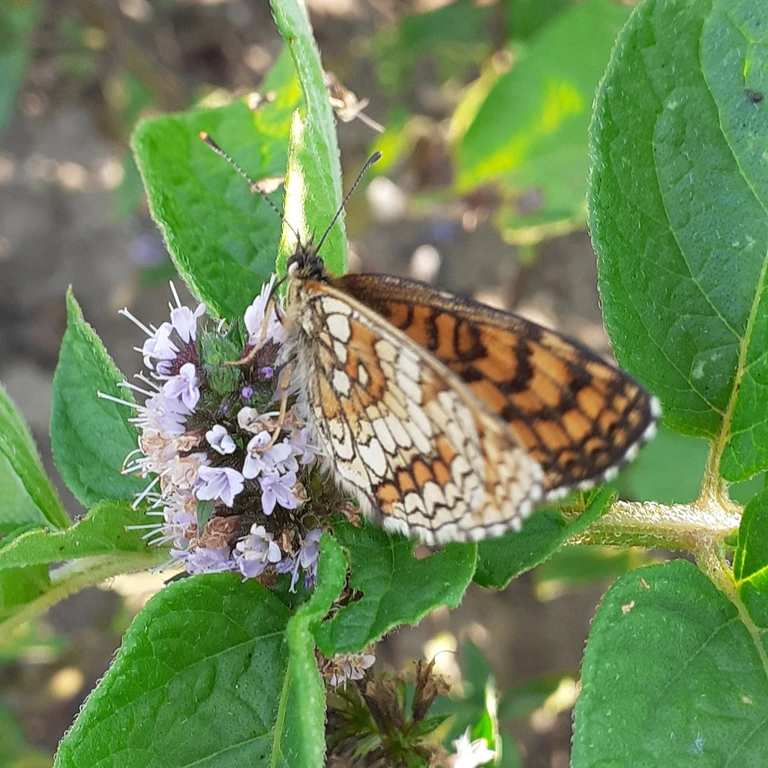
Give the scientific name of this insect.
Melitaea athalia
